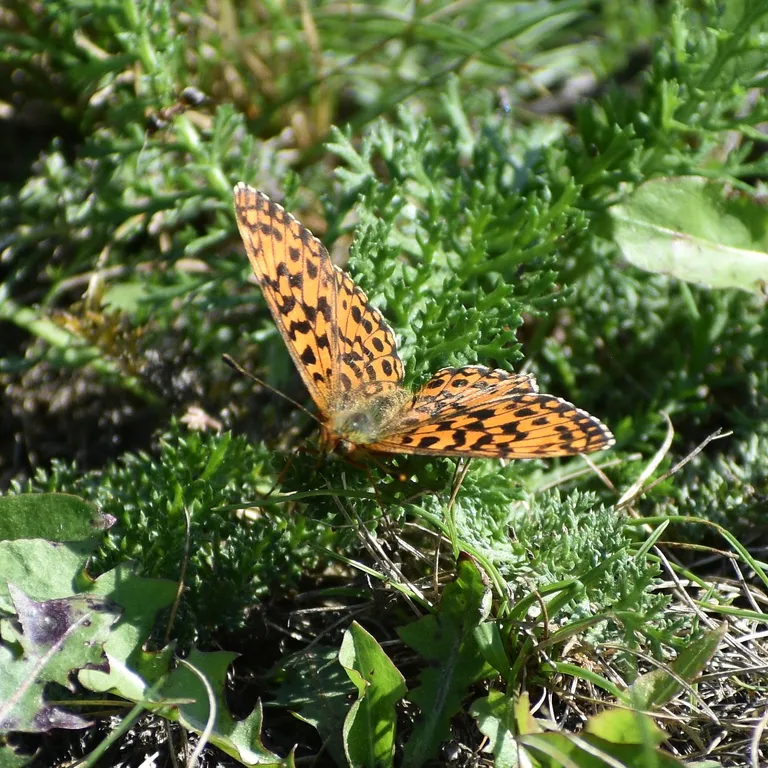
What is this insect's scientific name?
Boloria dia
